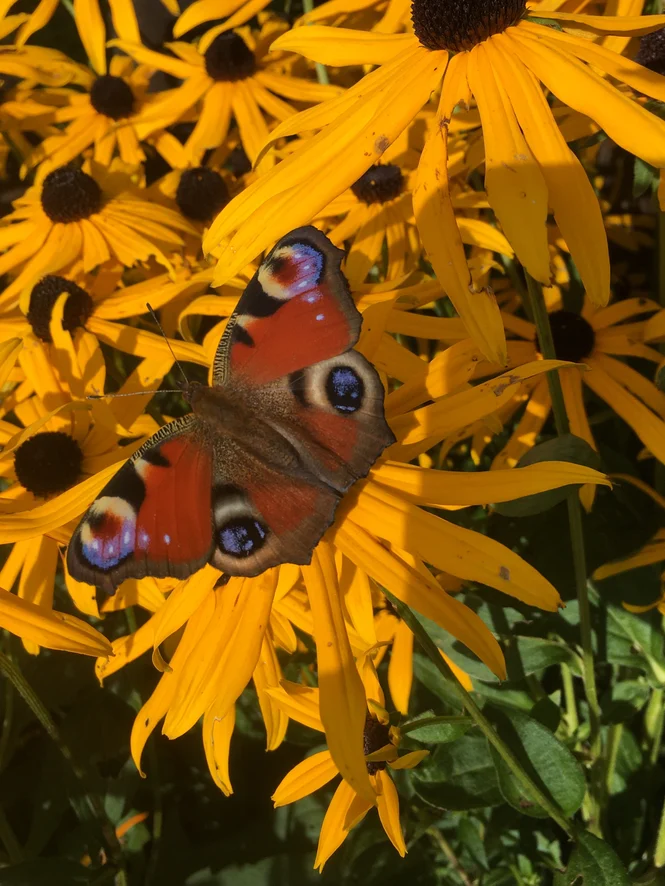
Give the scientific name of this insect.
Aglais io
